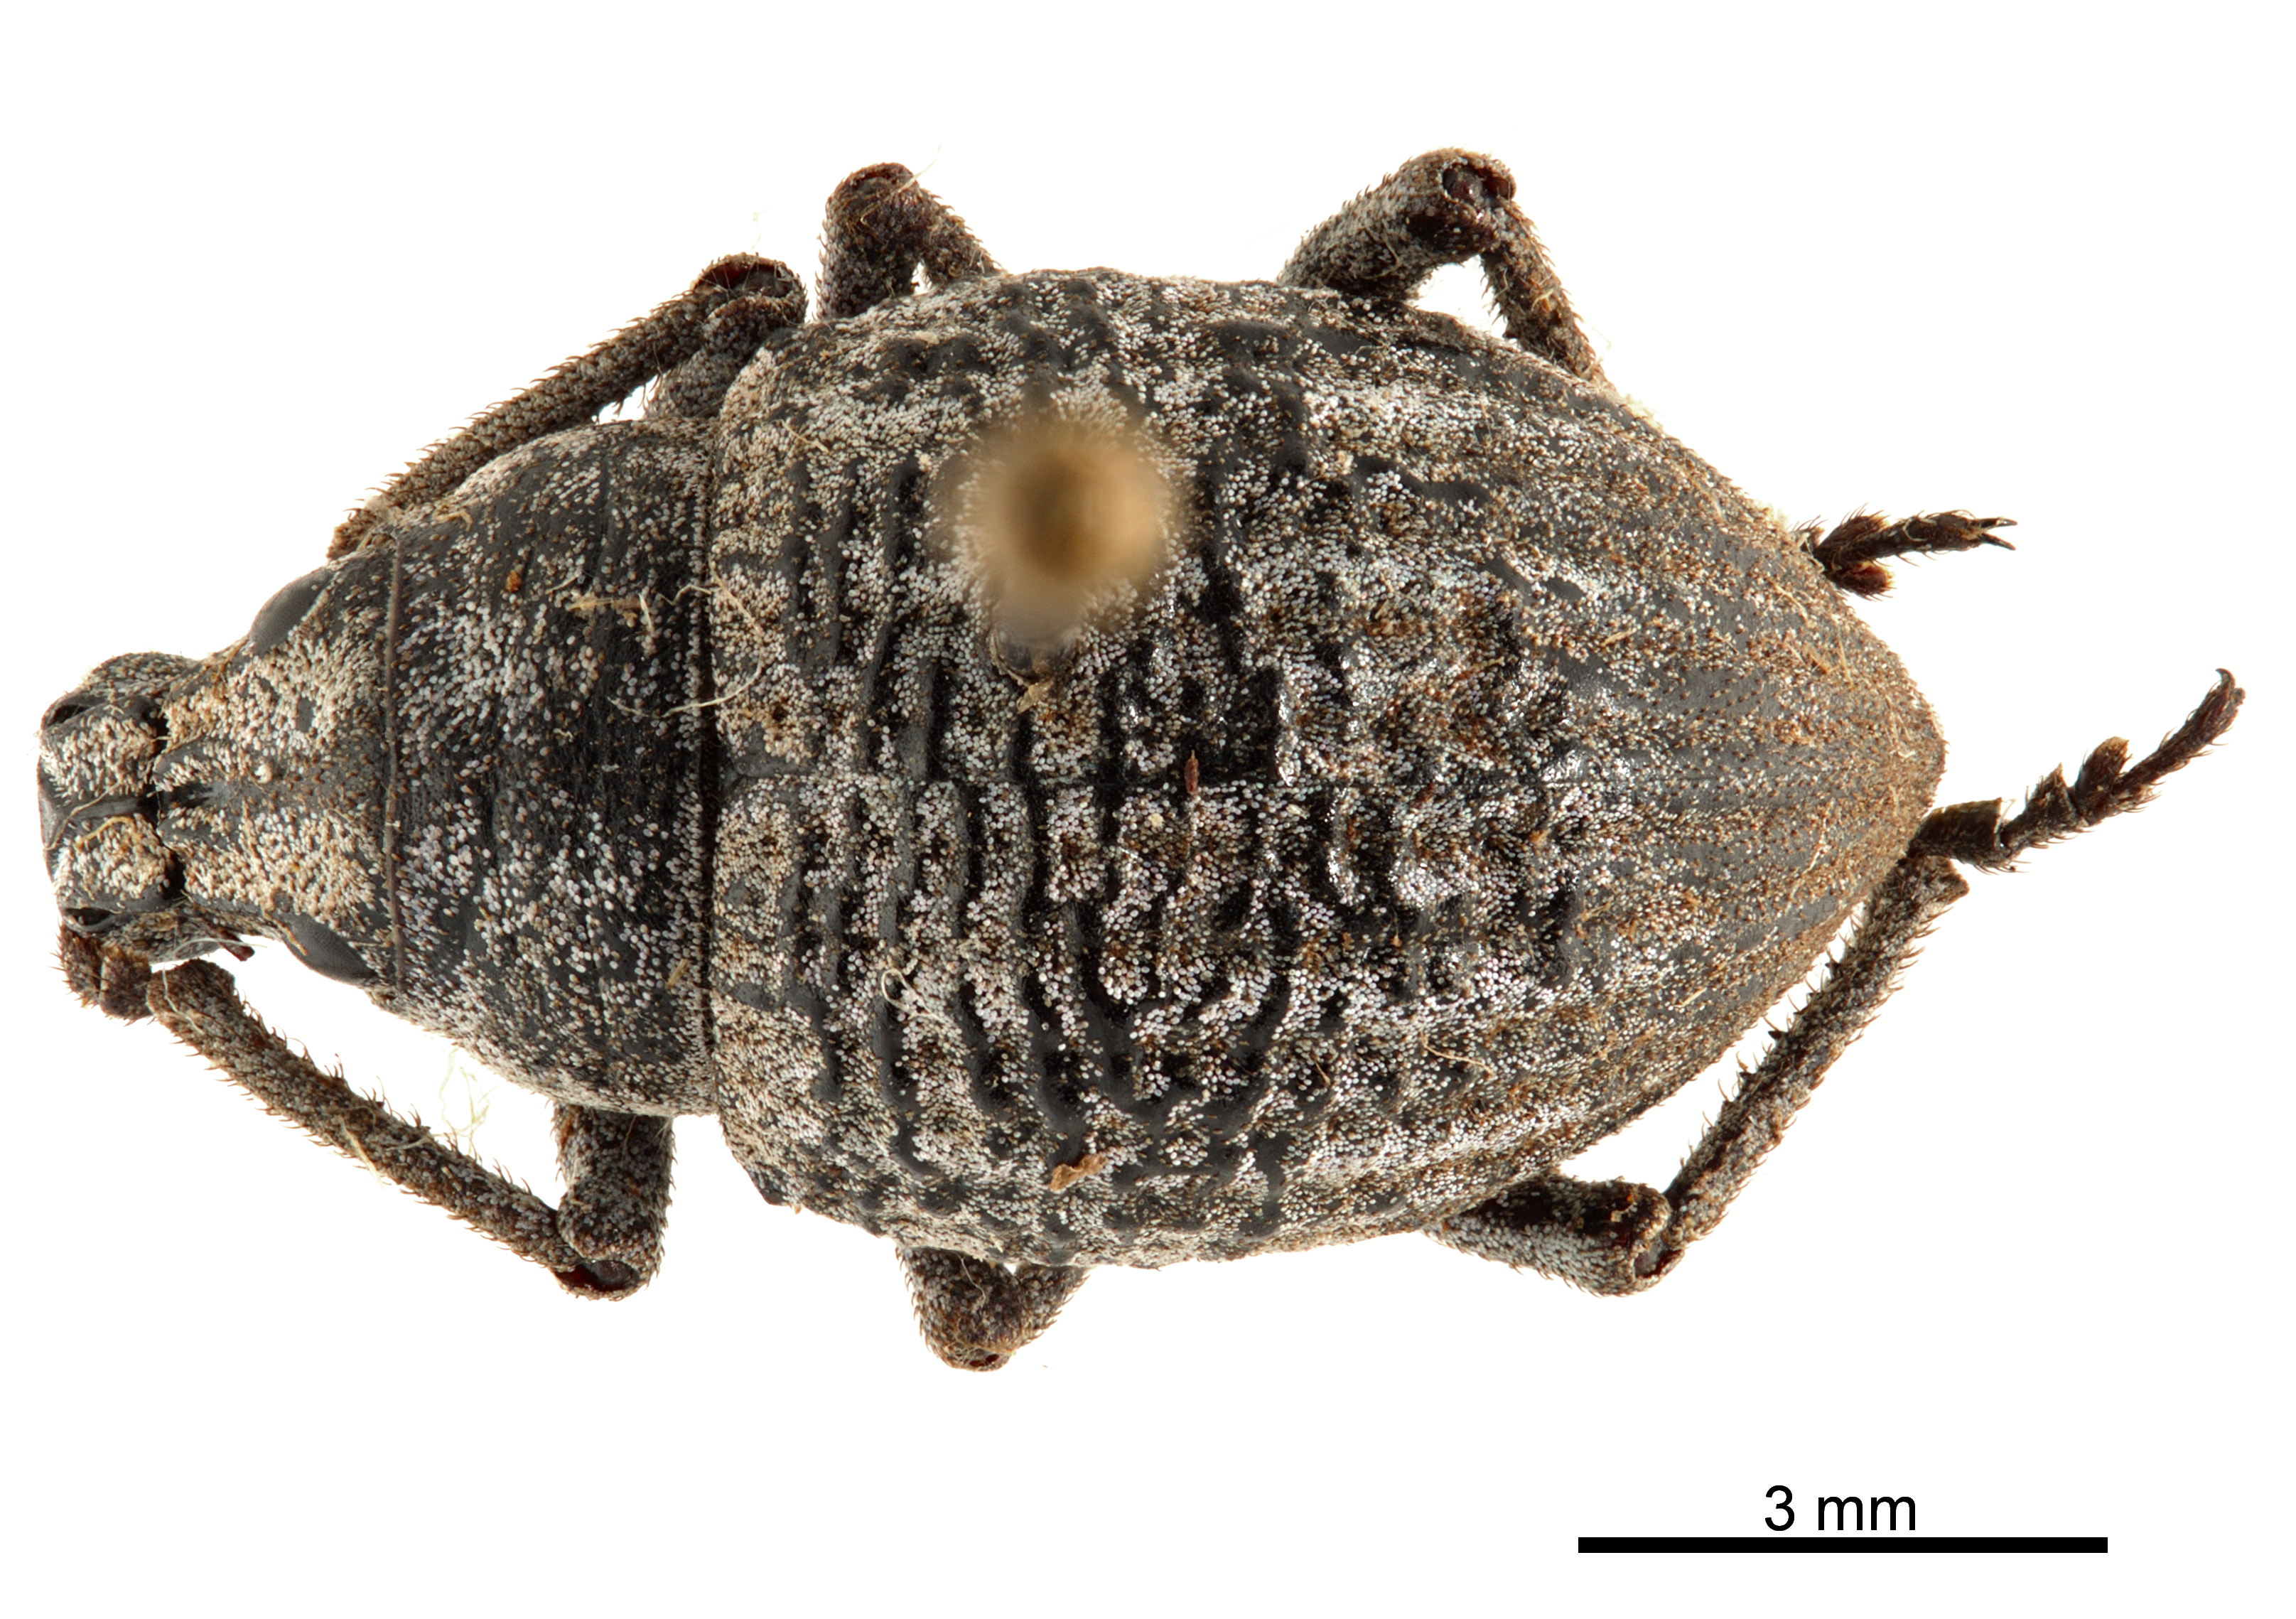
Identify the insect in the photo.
Catasarcus transversalis
